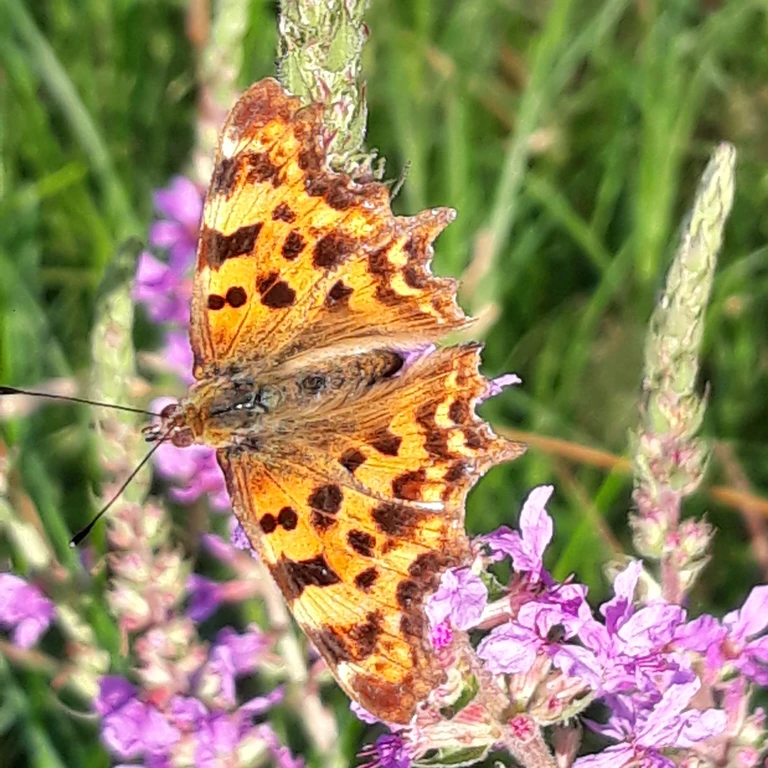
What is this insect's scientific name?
Polygonia c-album
